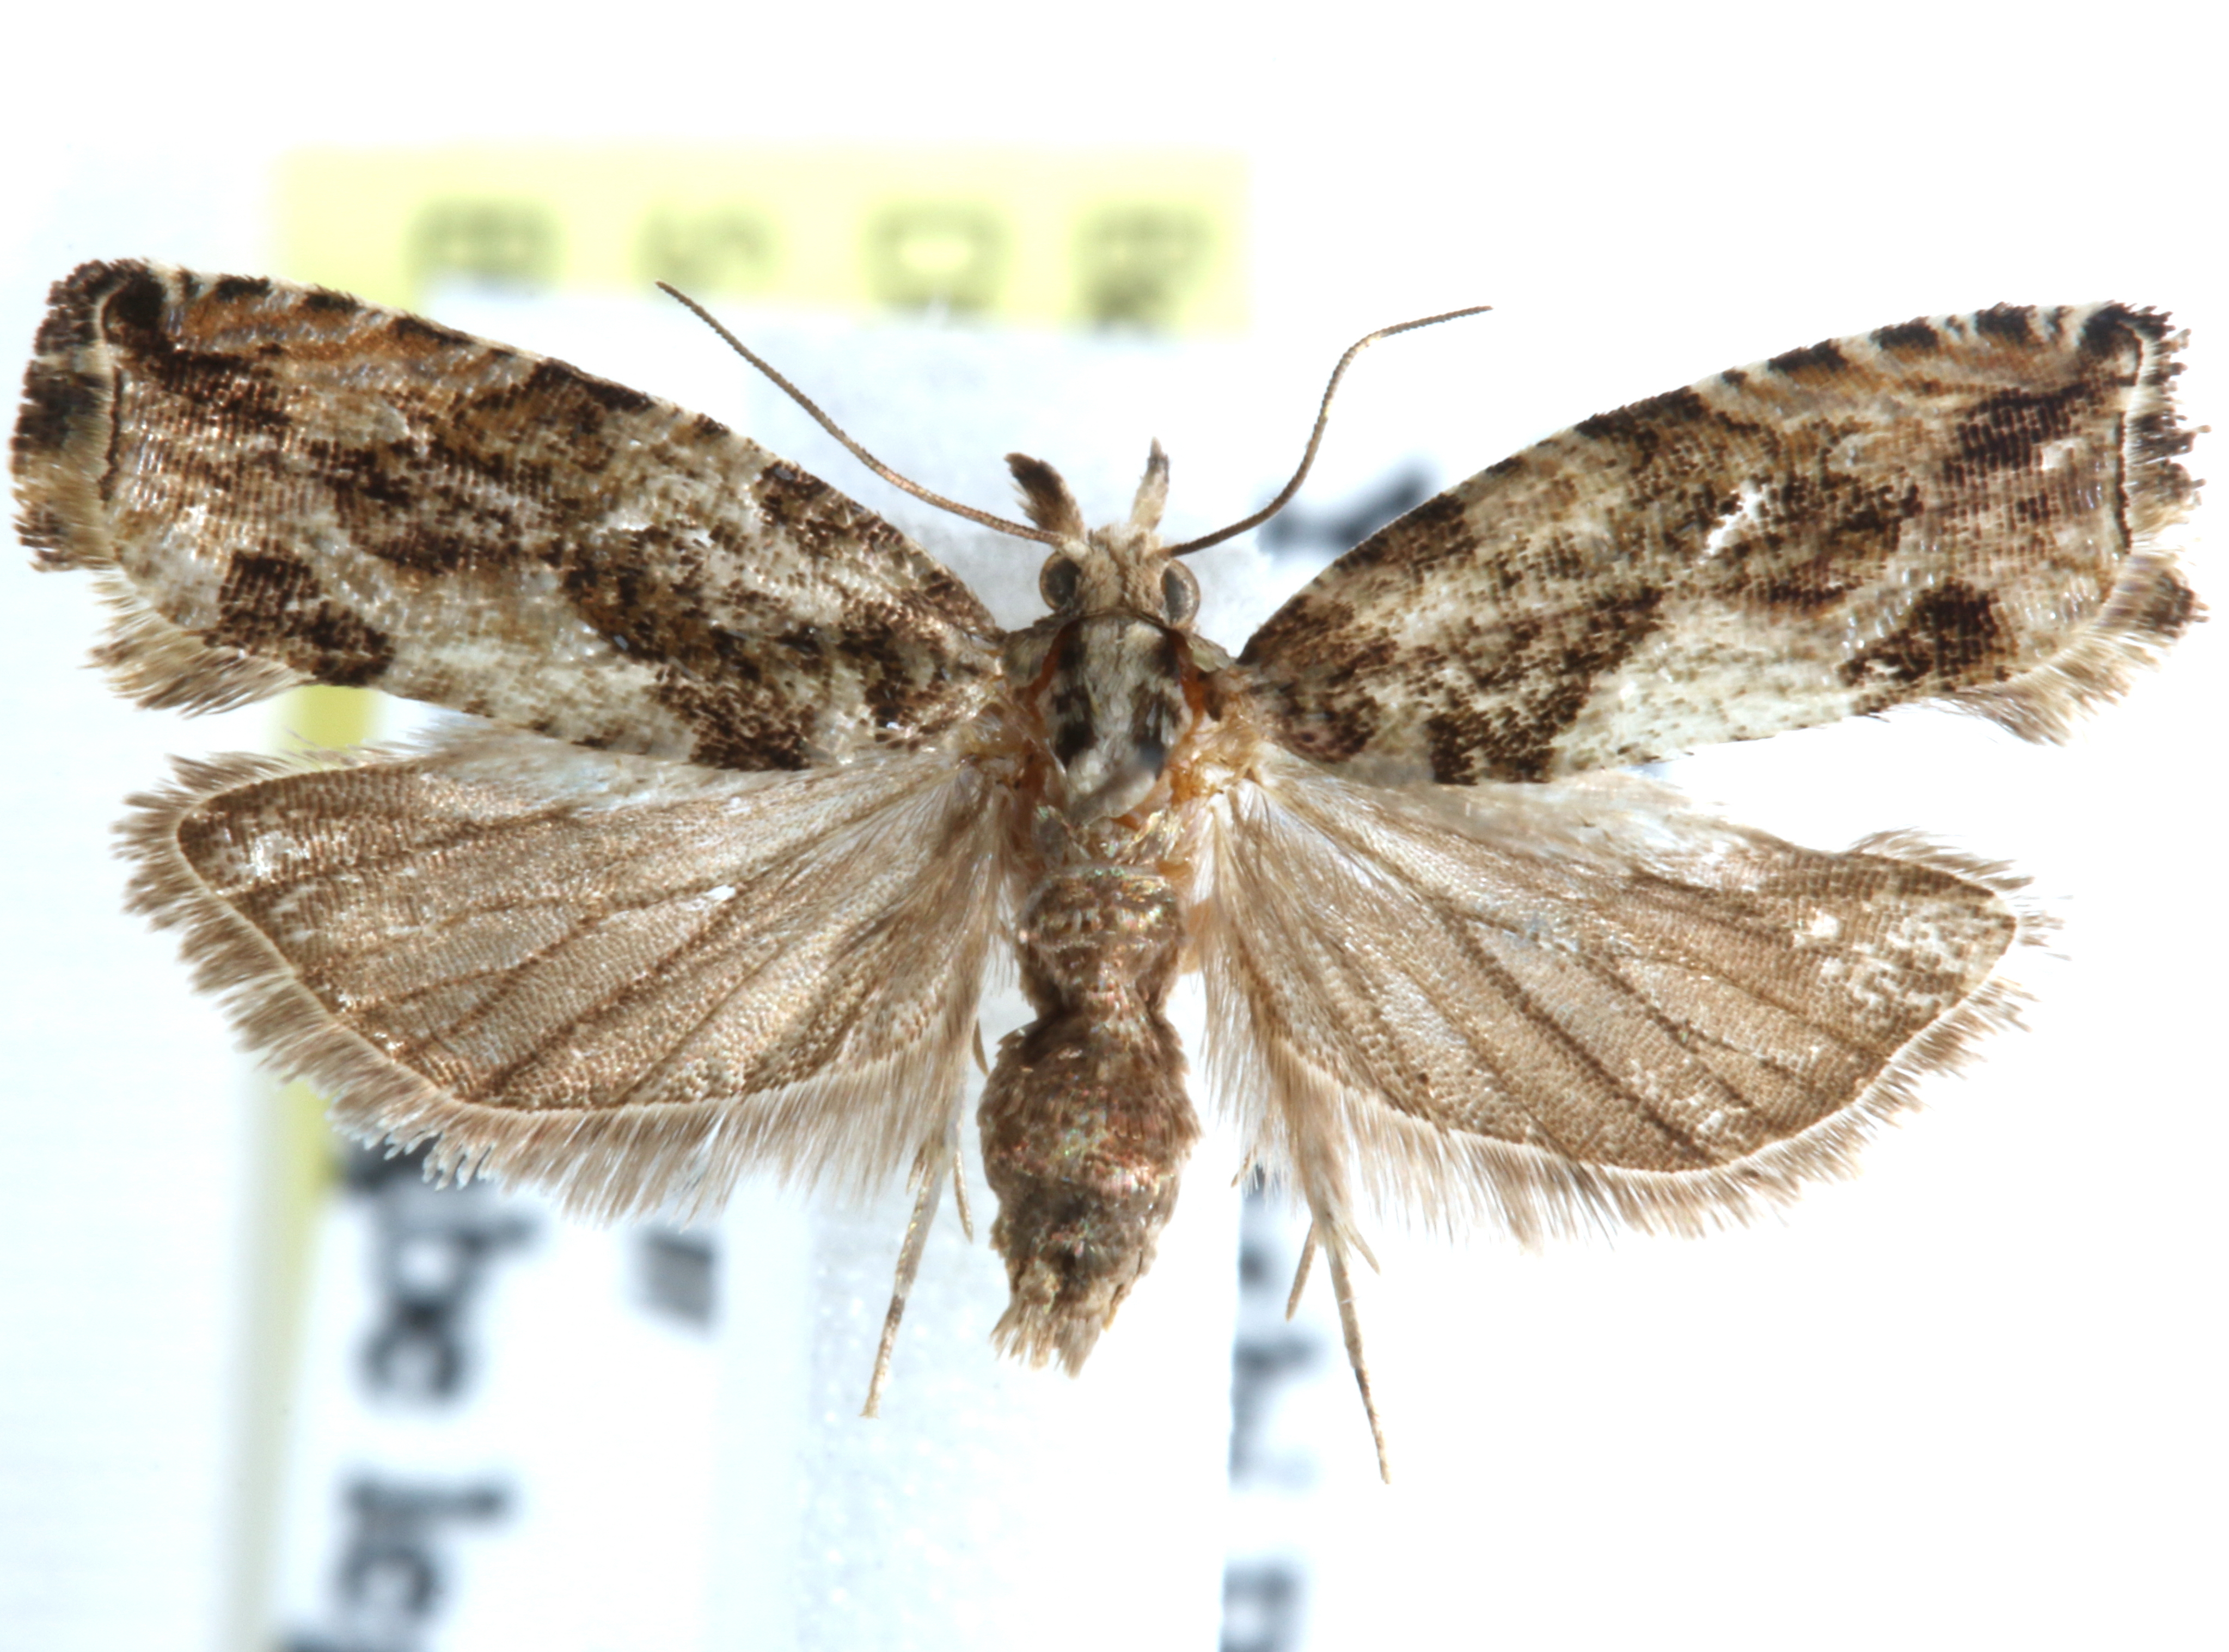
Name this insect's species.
Zeiraphera varinea
